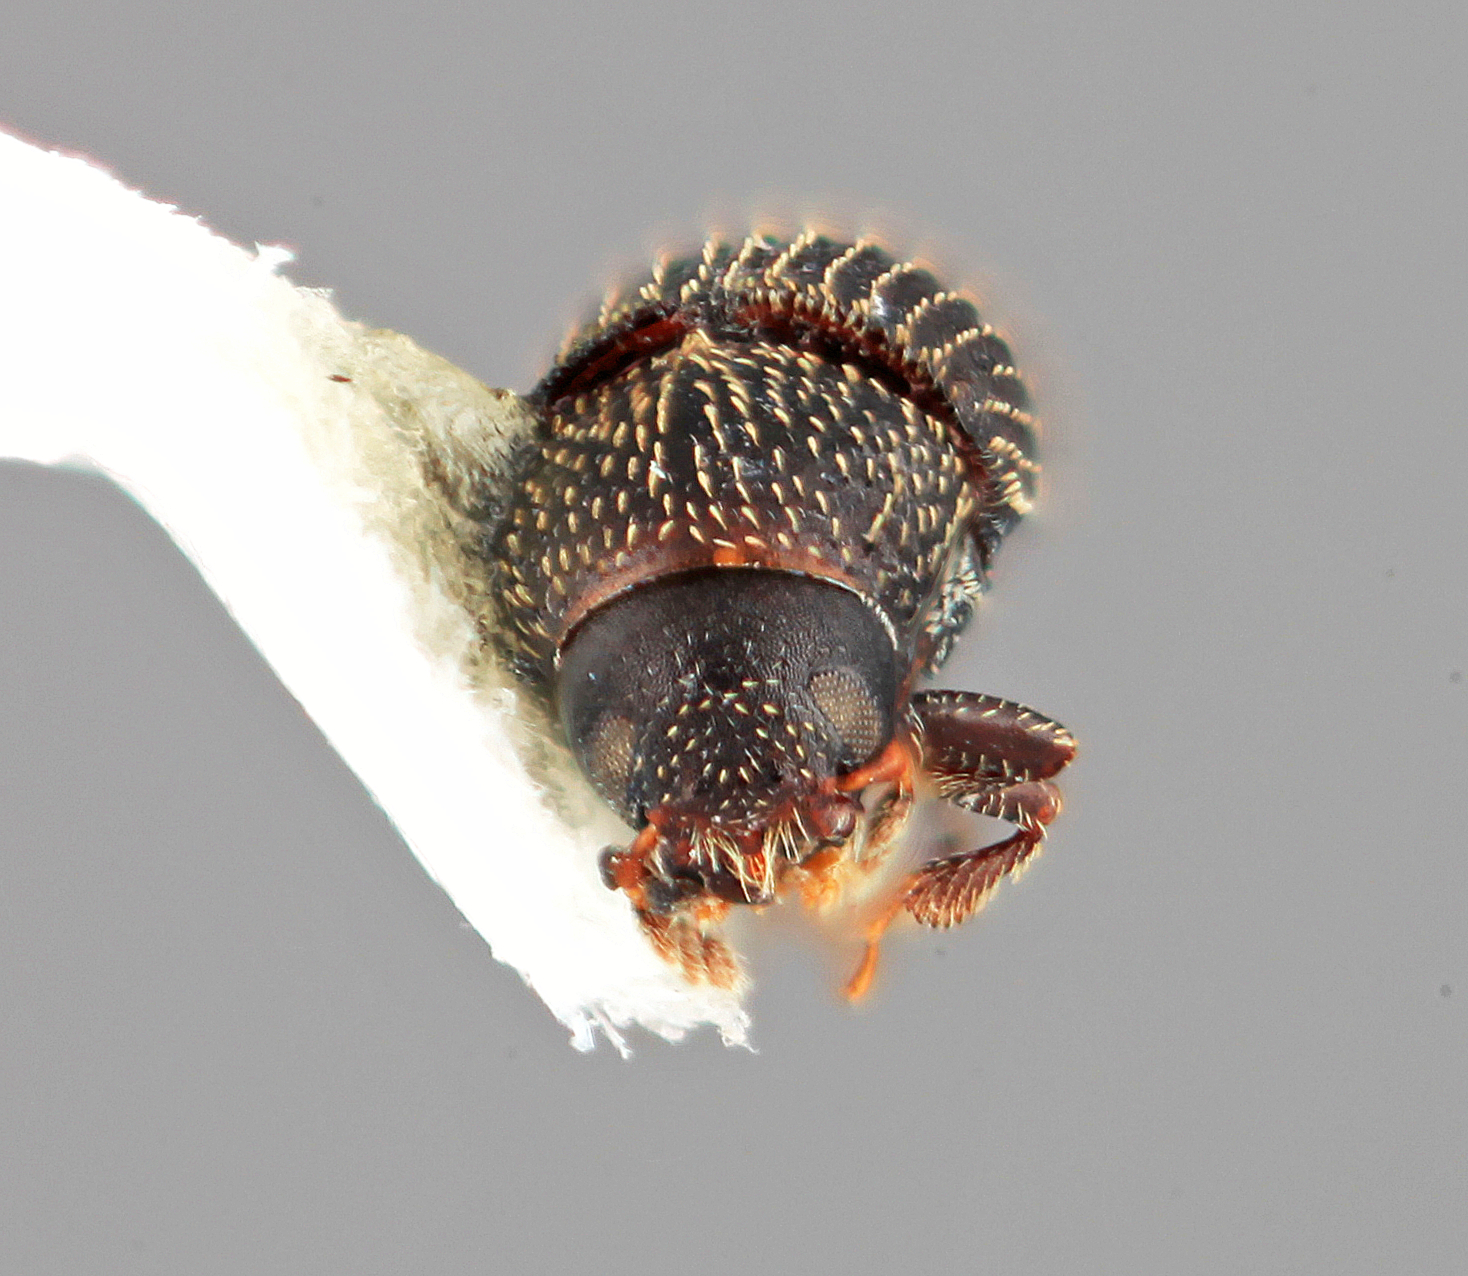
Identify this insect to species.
Phloeotribus vesculus
